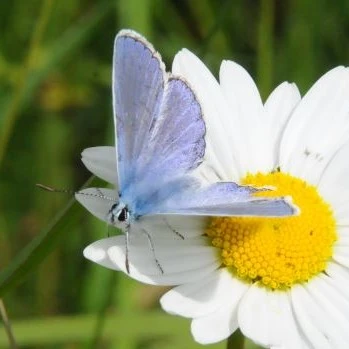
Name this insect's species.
Polyommatus icarus
